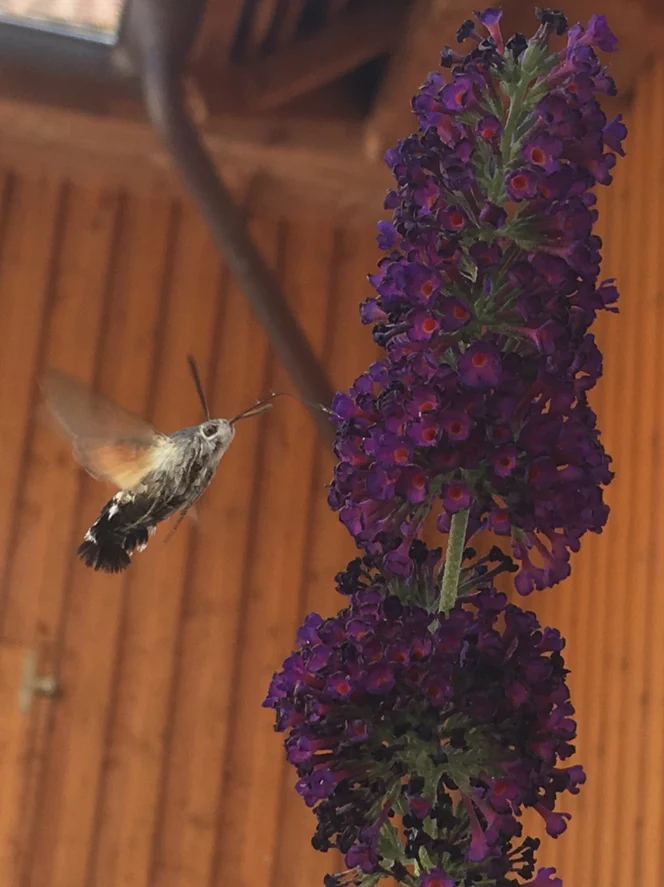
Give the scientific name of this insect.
Macroglossum stellatarum
